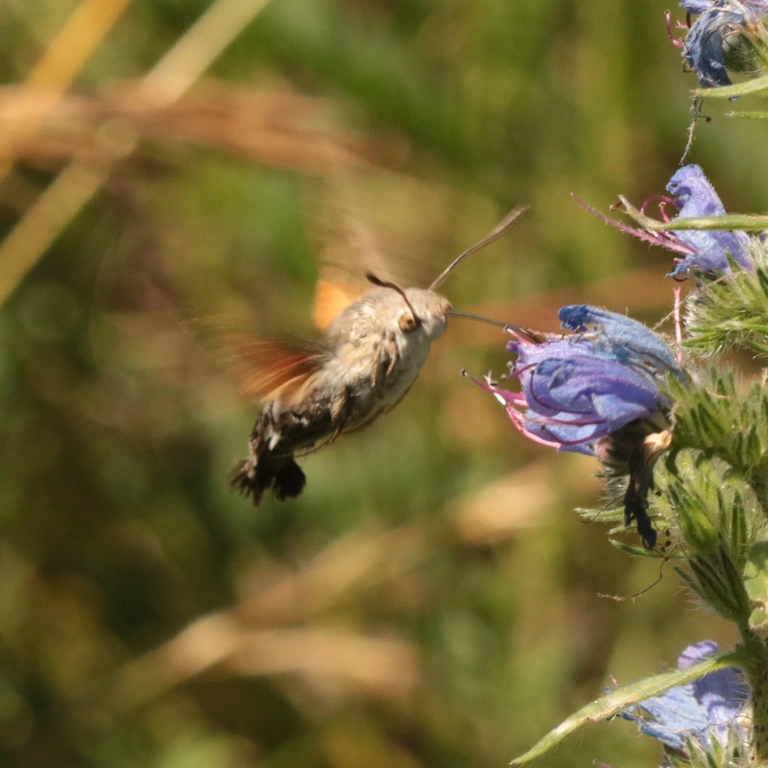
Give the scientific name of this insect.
Macroglossum stellatarum
